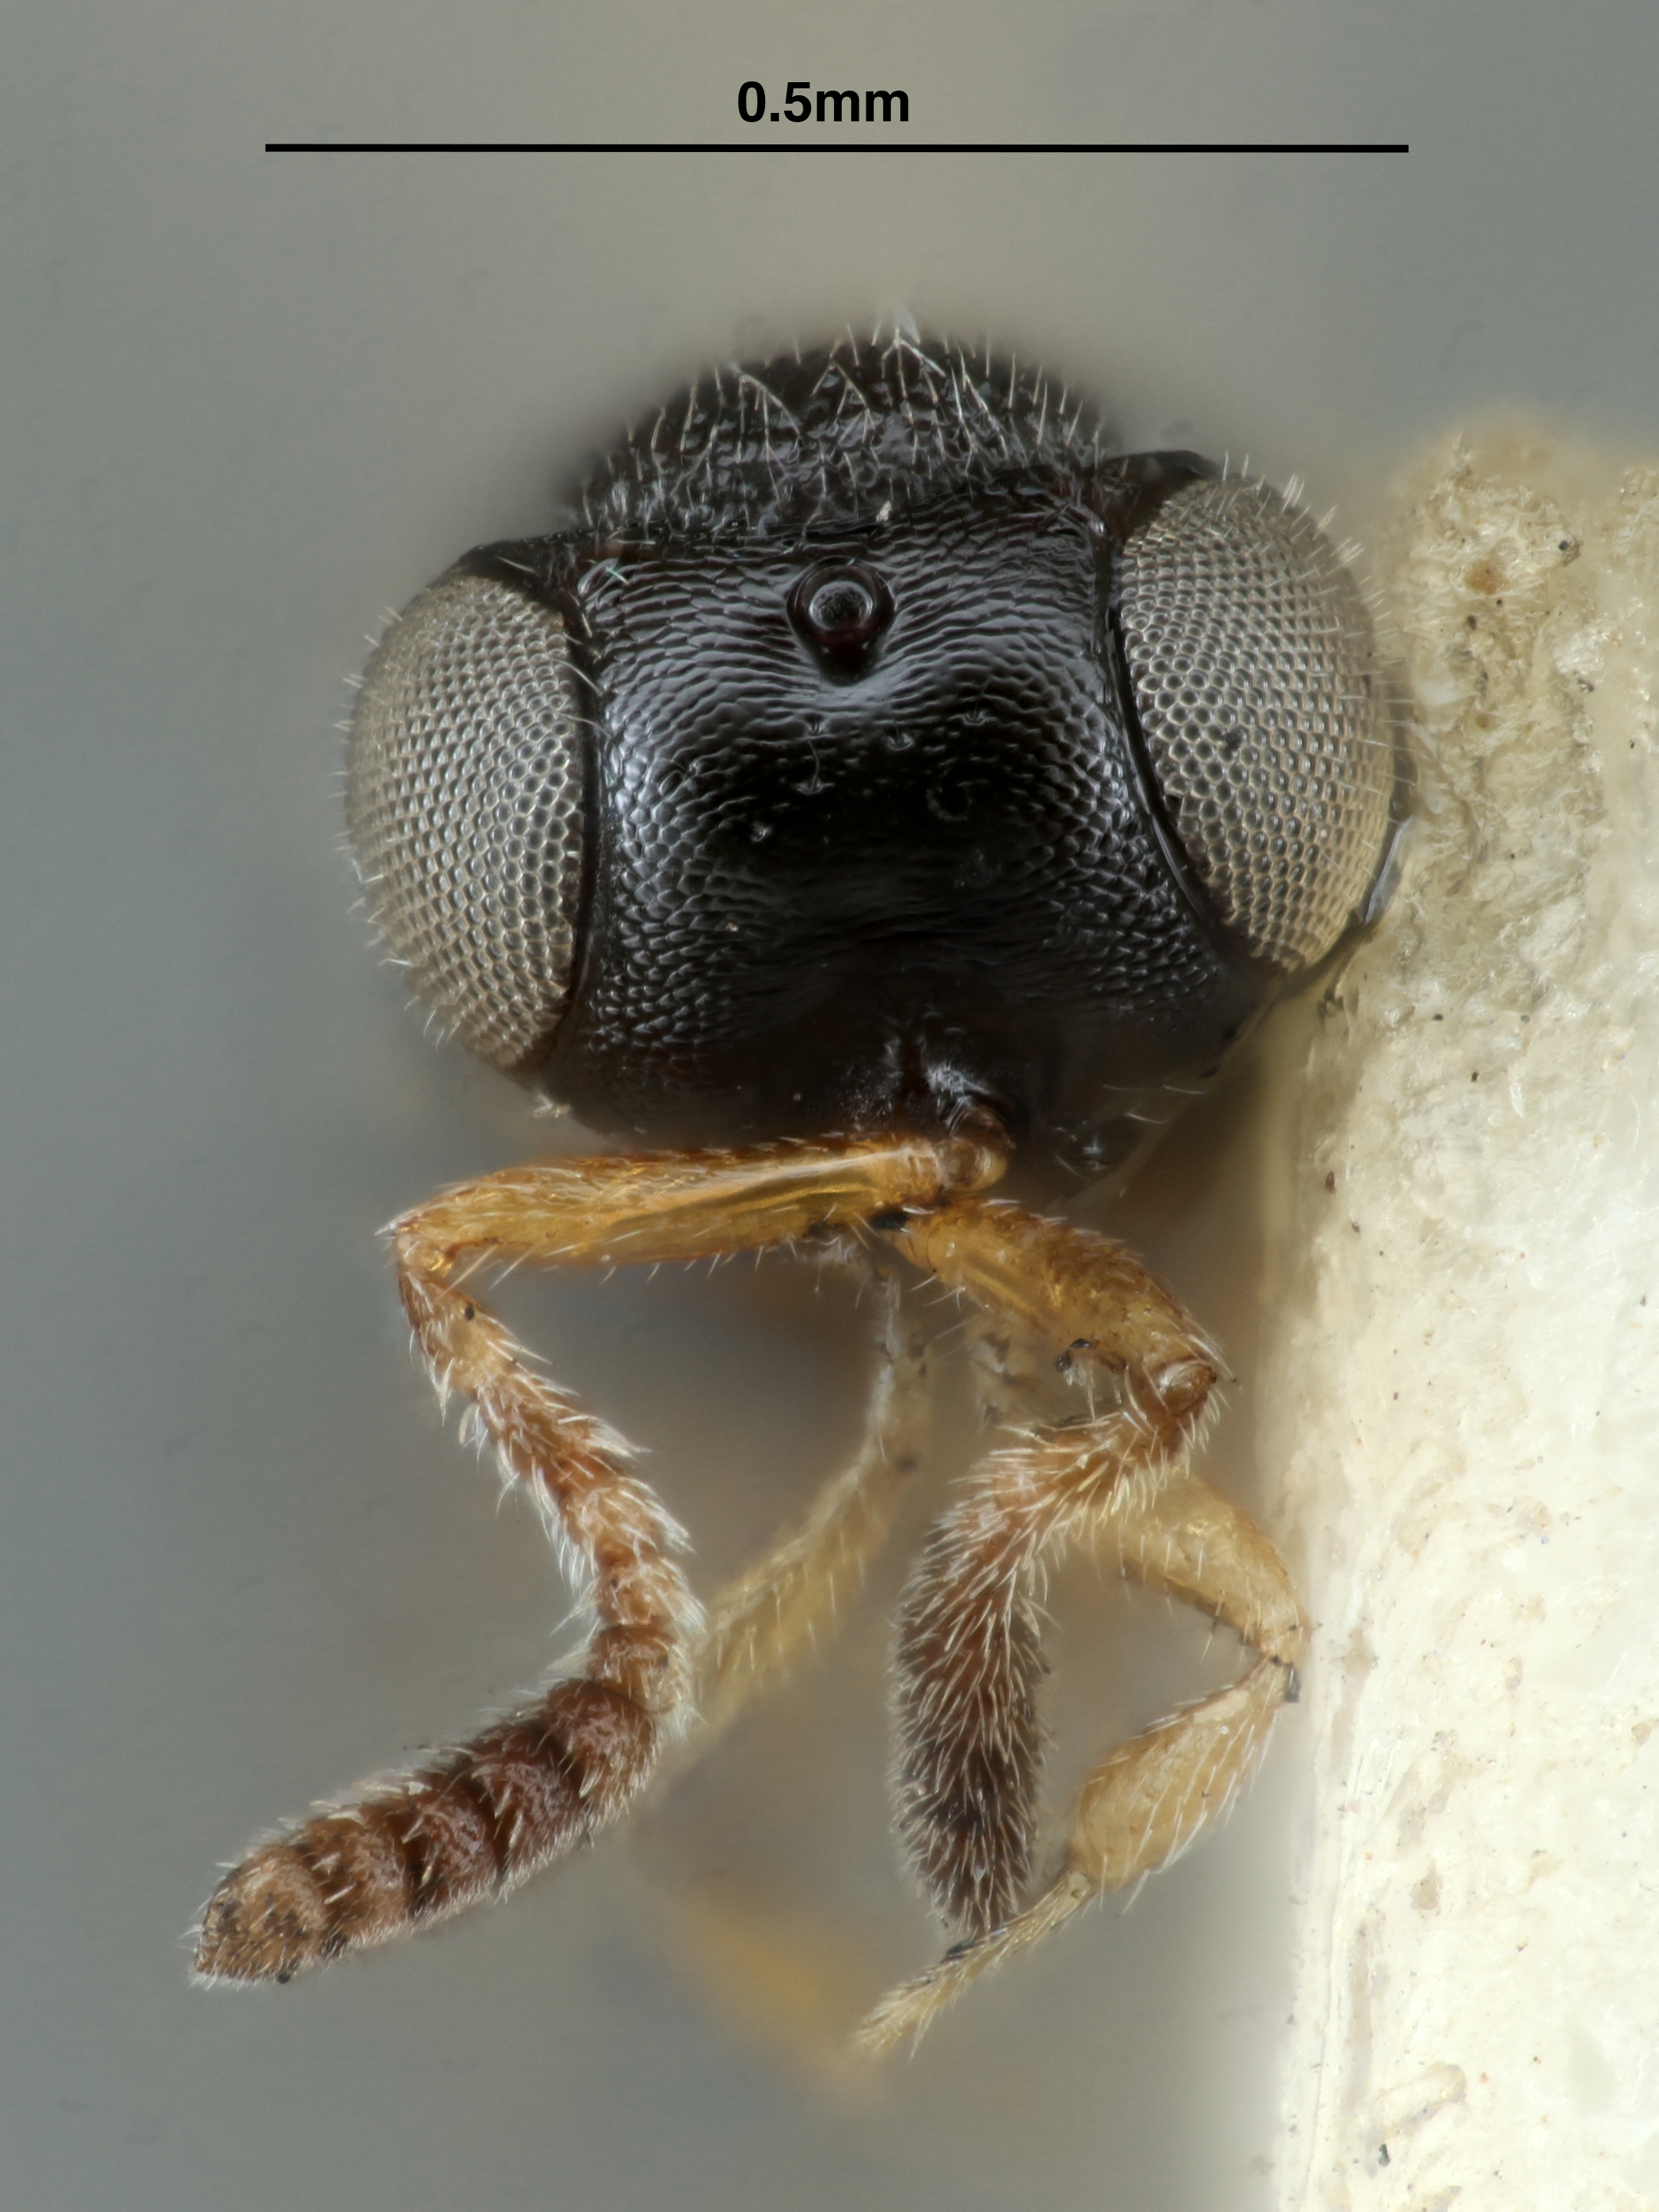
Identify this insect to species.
Prophanurus thais
